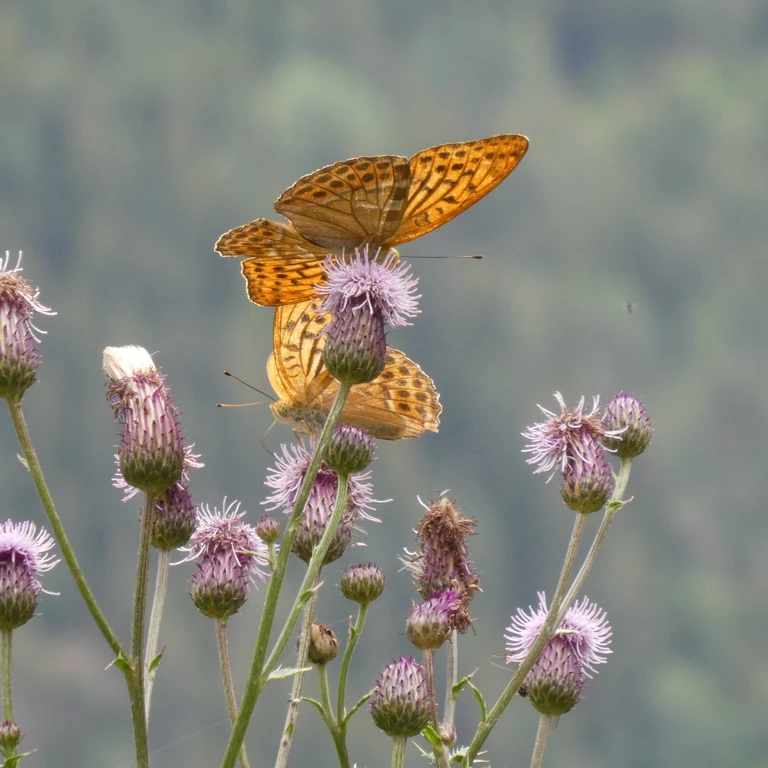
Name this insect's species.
Argynnis paphia
